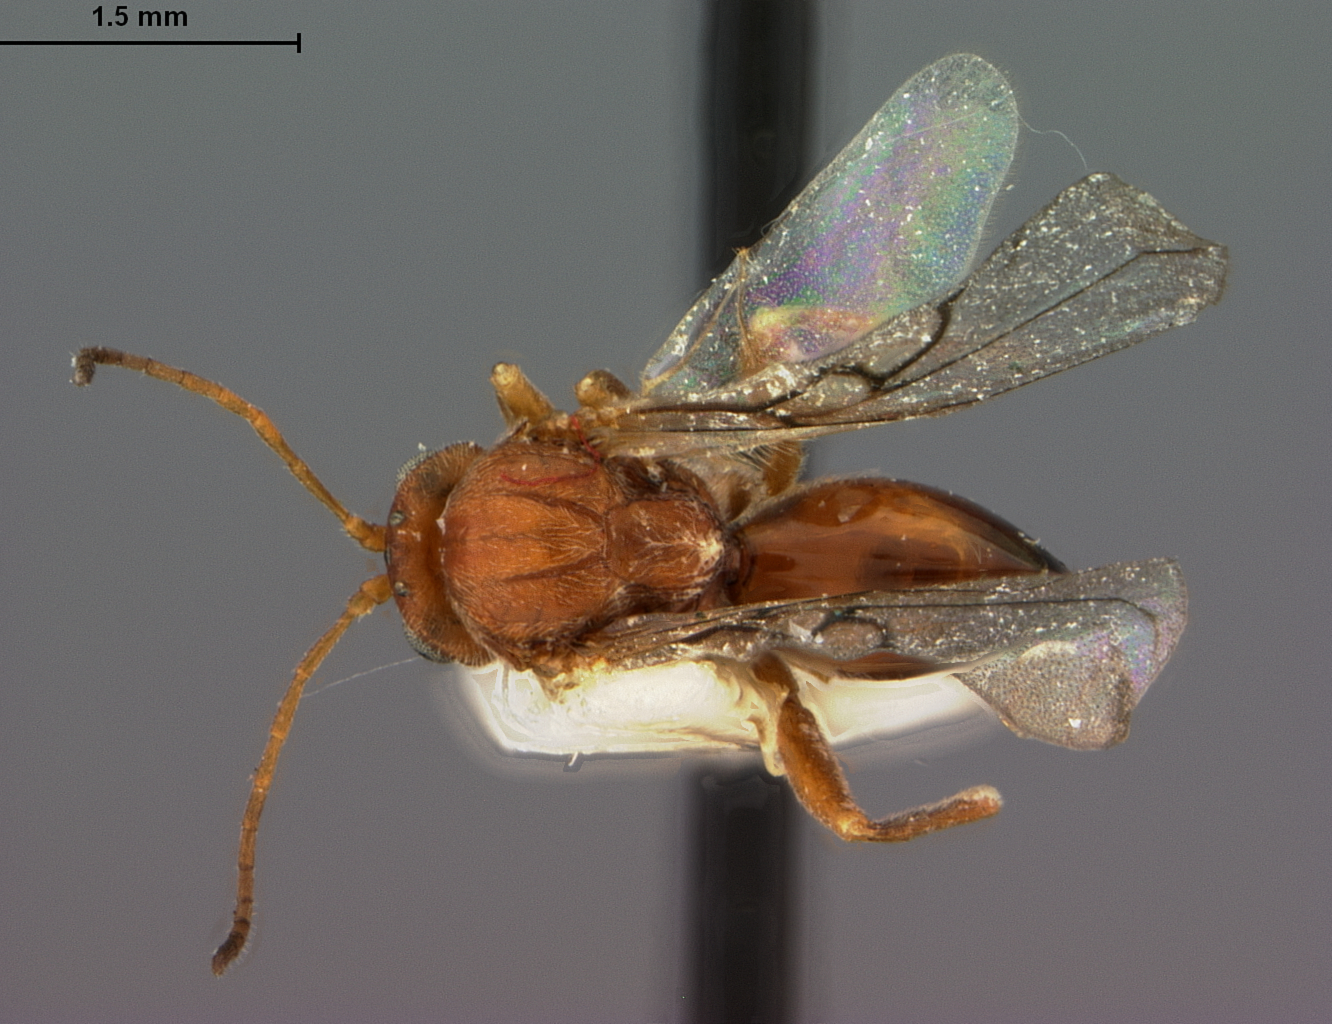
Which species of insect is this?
Antron franklinensis
